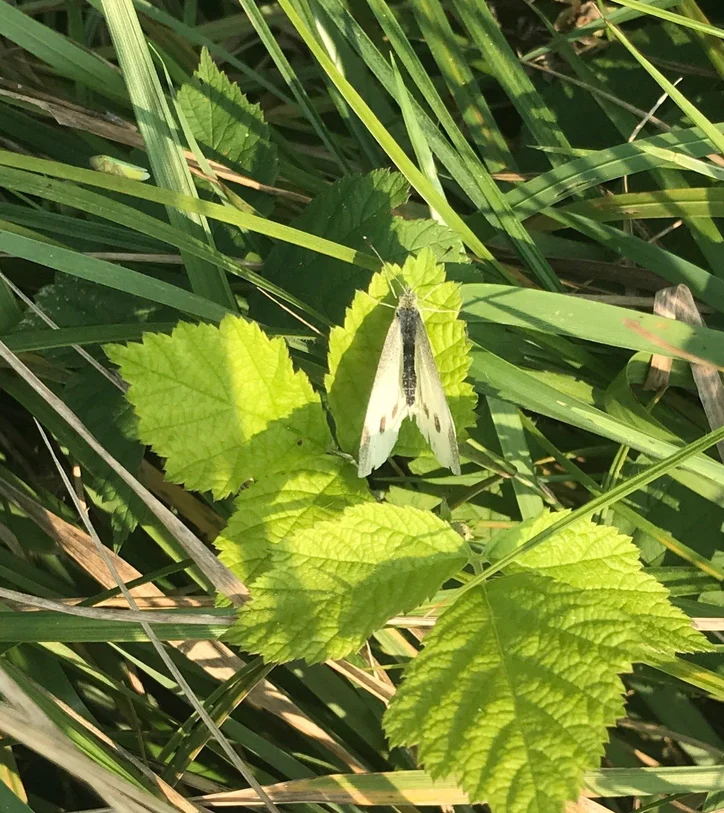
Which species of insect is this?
Pieris rapae
